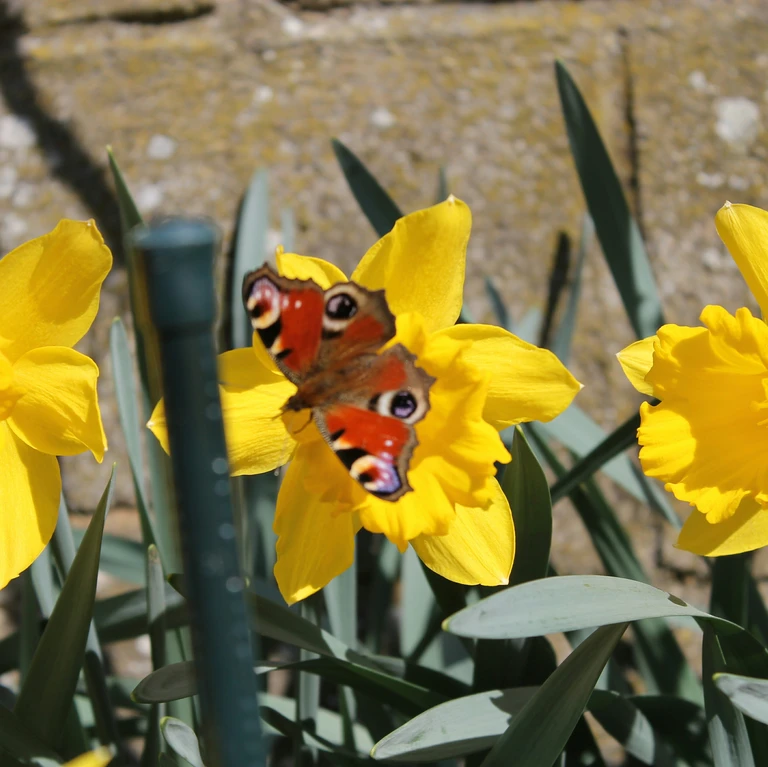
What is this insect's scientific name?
Aglais io
